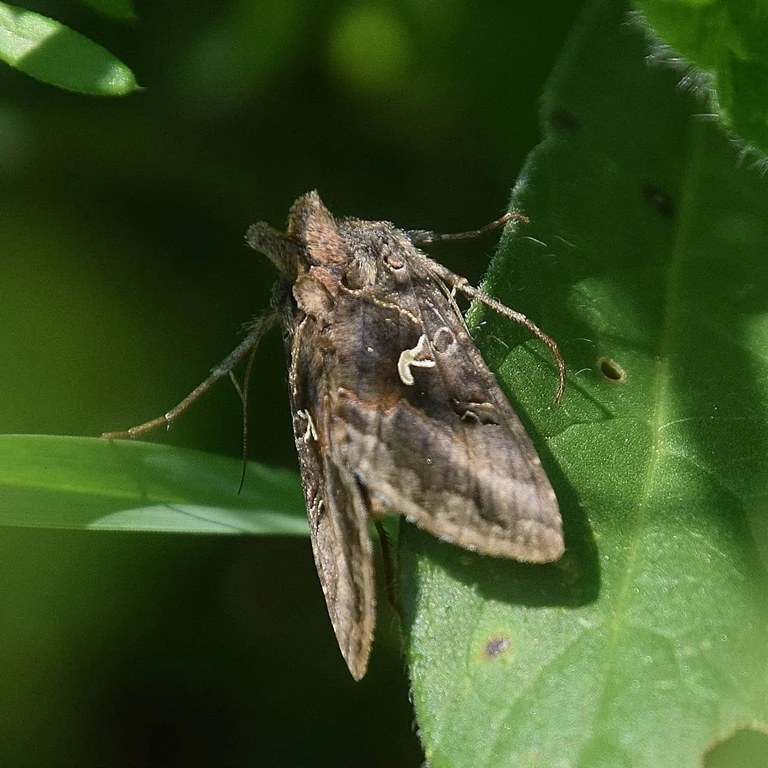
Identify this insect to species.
Autographa gamma
